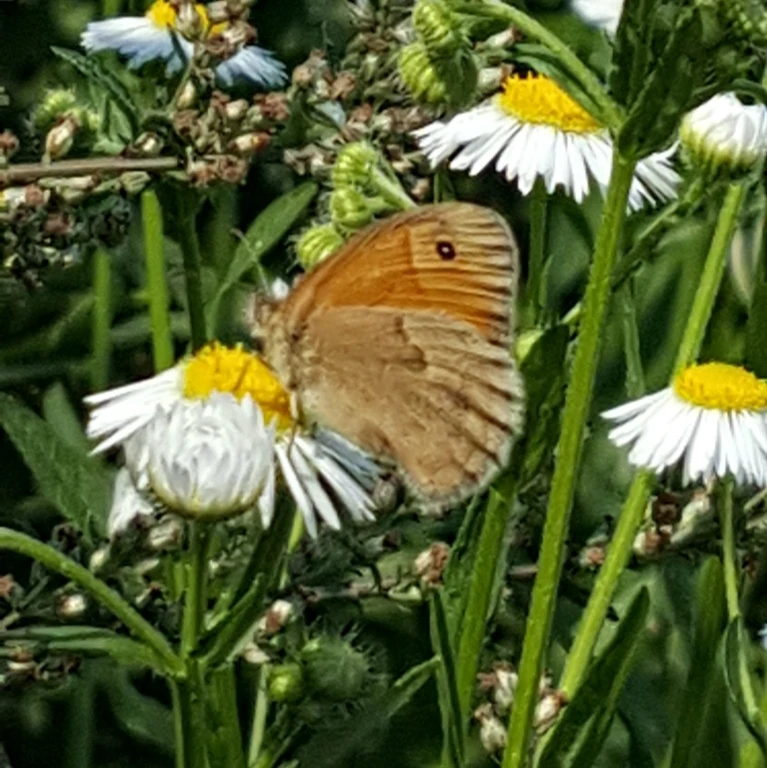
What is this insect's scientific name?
Coenonympha pamphilus
